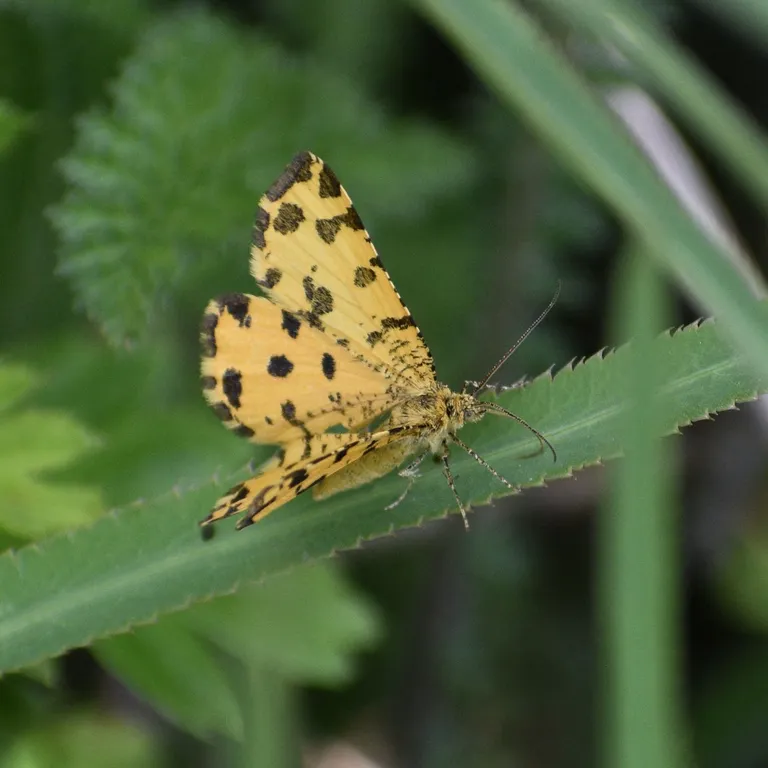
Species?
Pseudopanthera macularia
